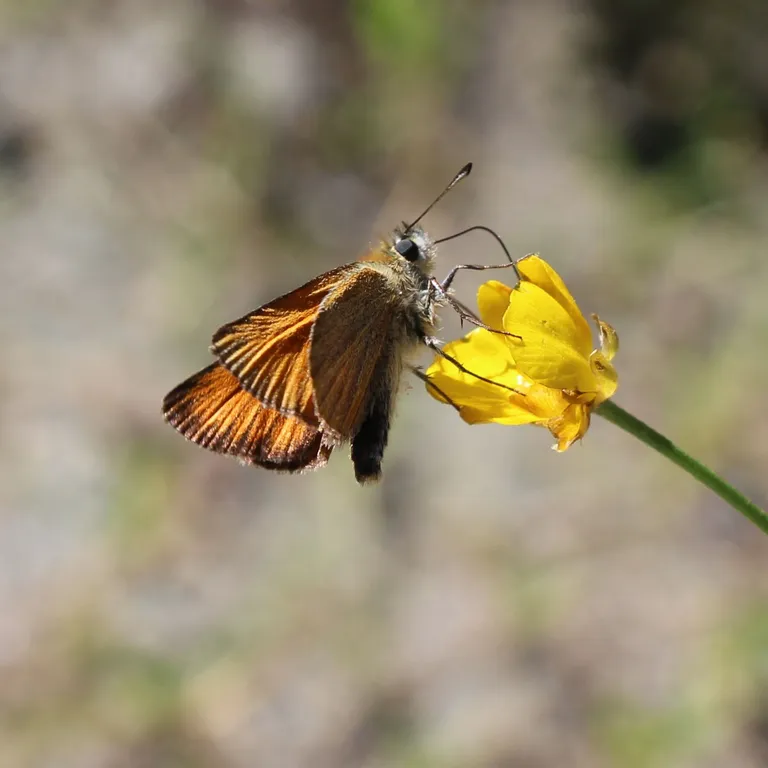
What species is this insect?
Thymelicus lineola
